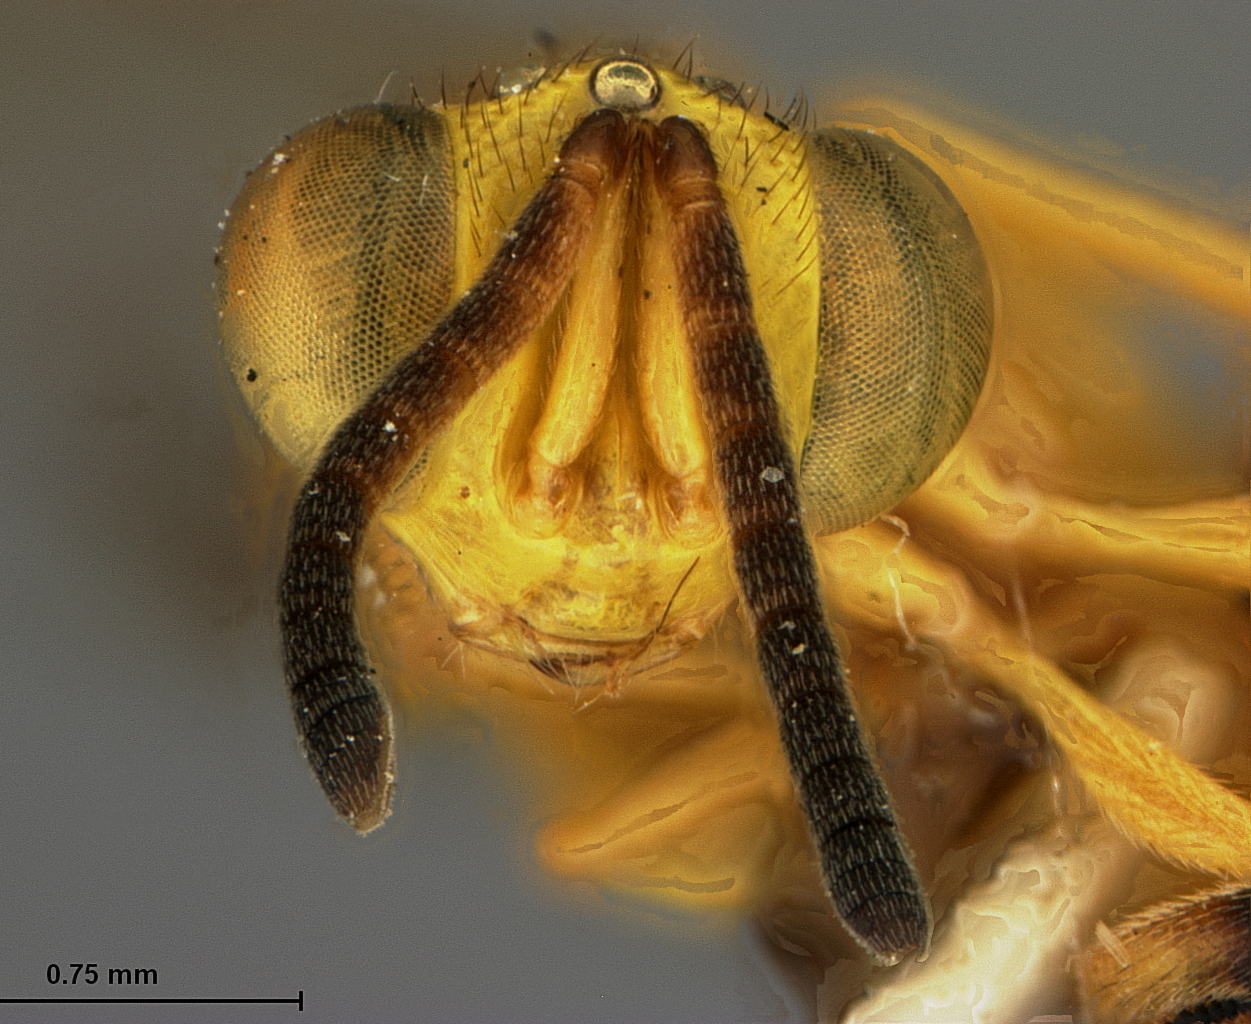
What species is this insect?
Spilochalcis unilineata
